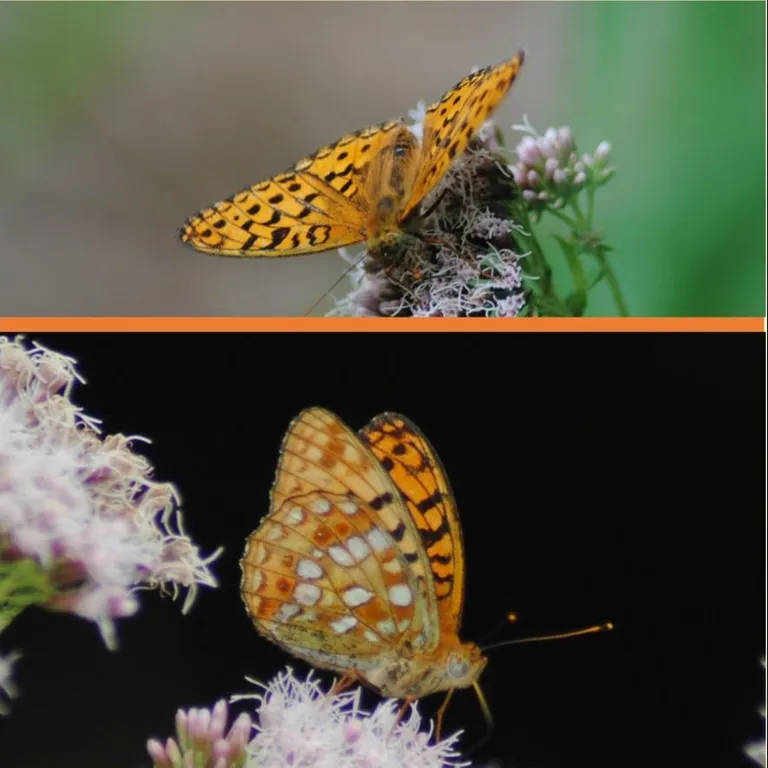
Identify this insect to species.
Fabriciana adippe
